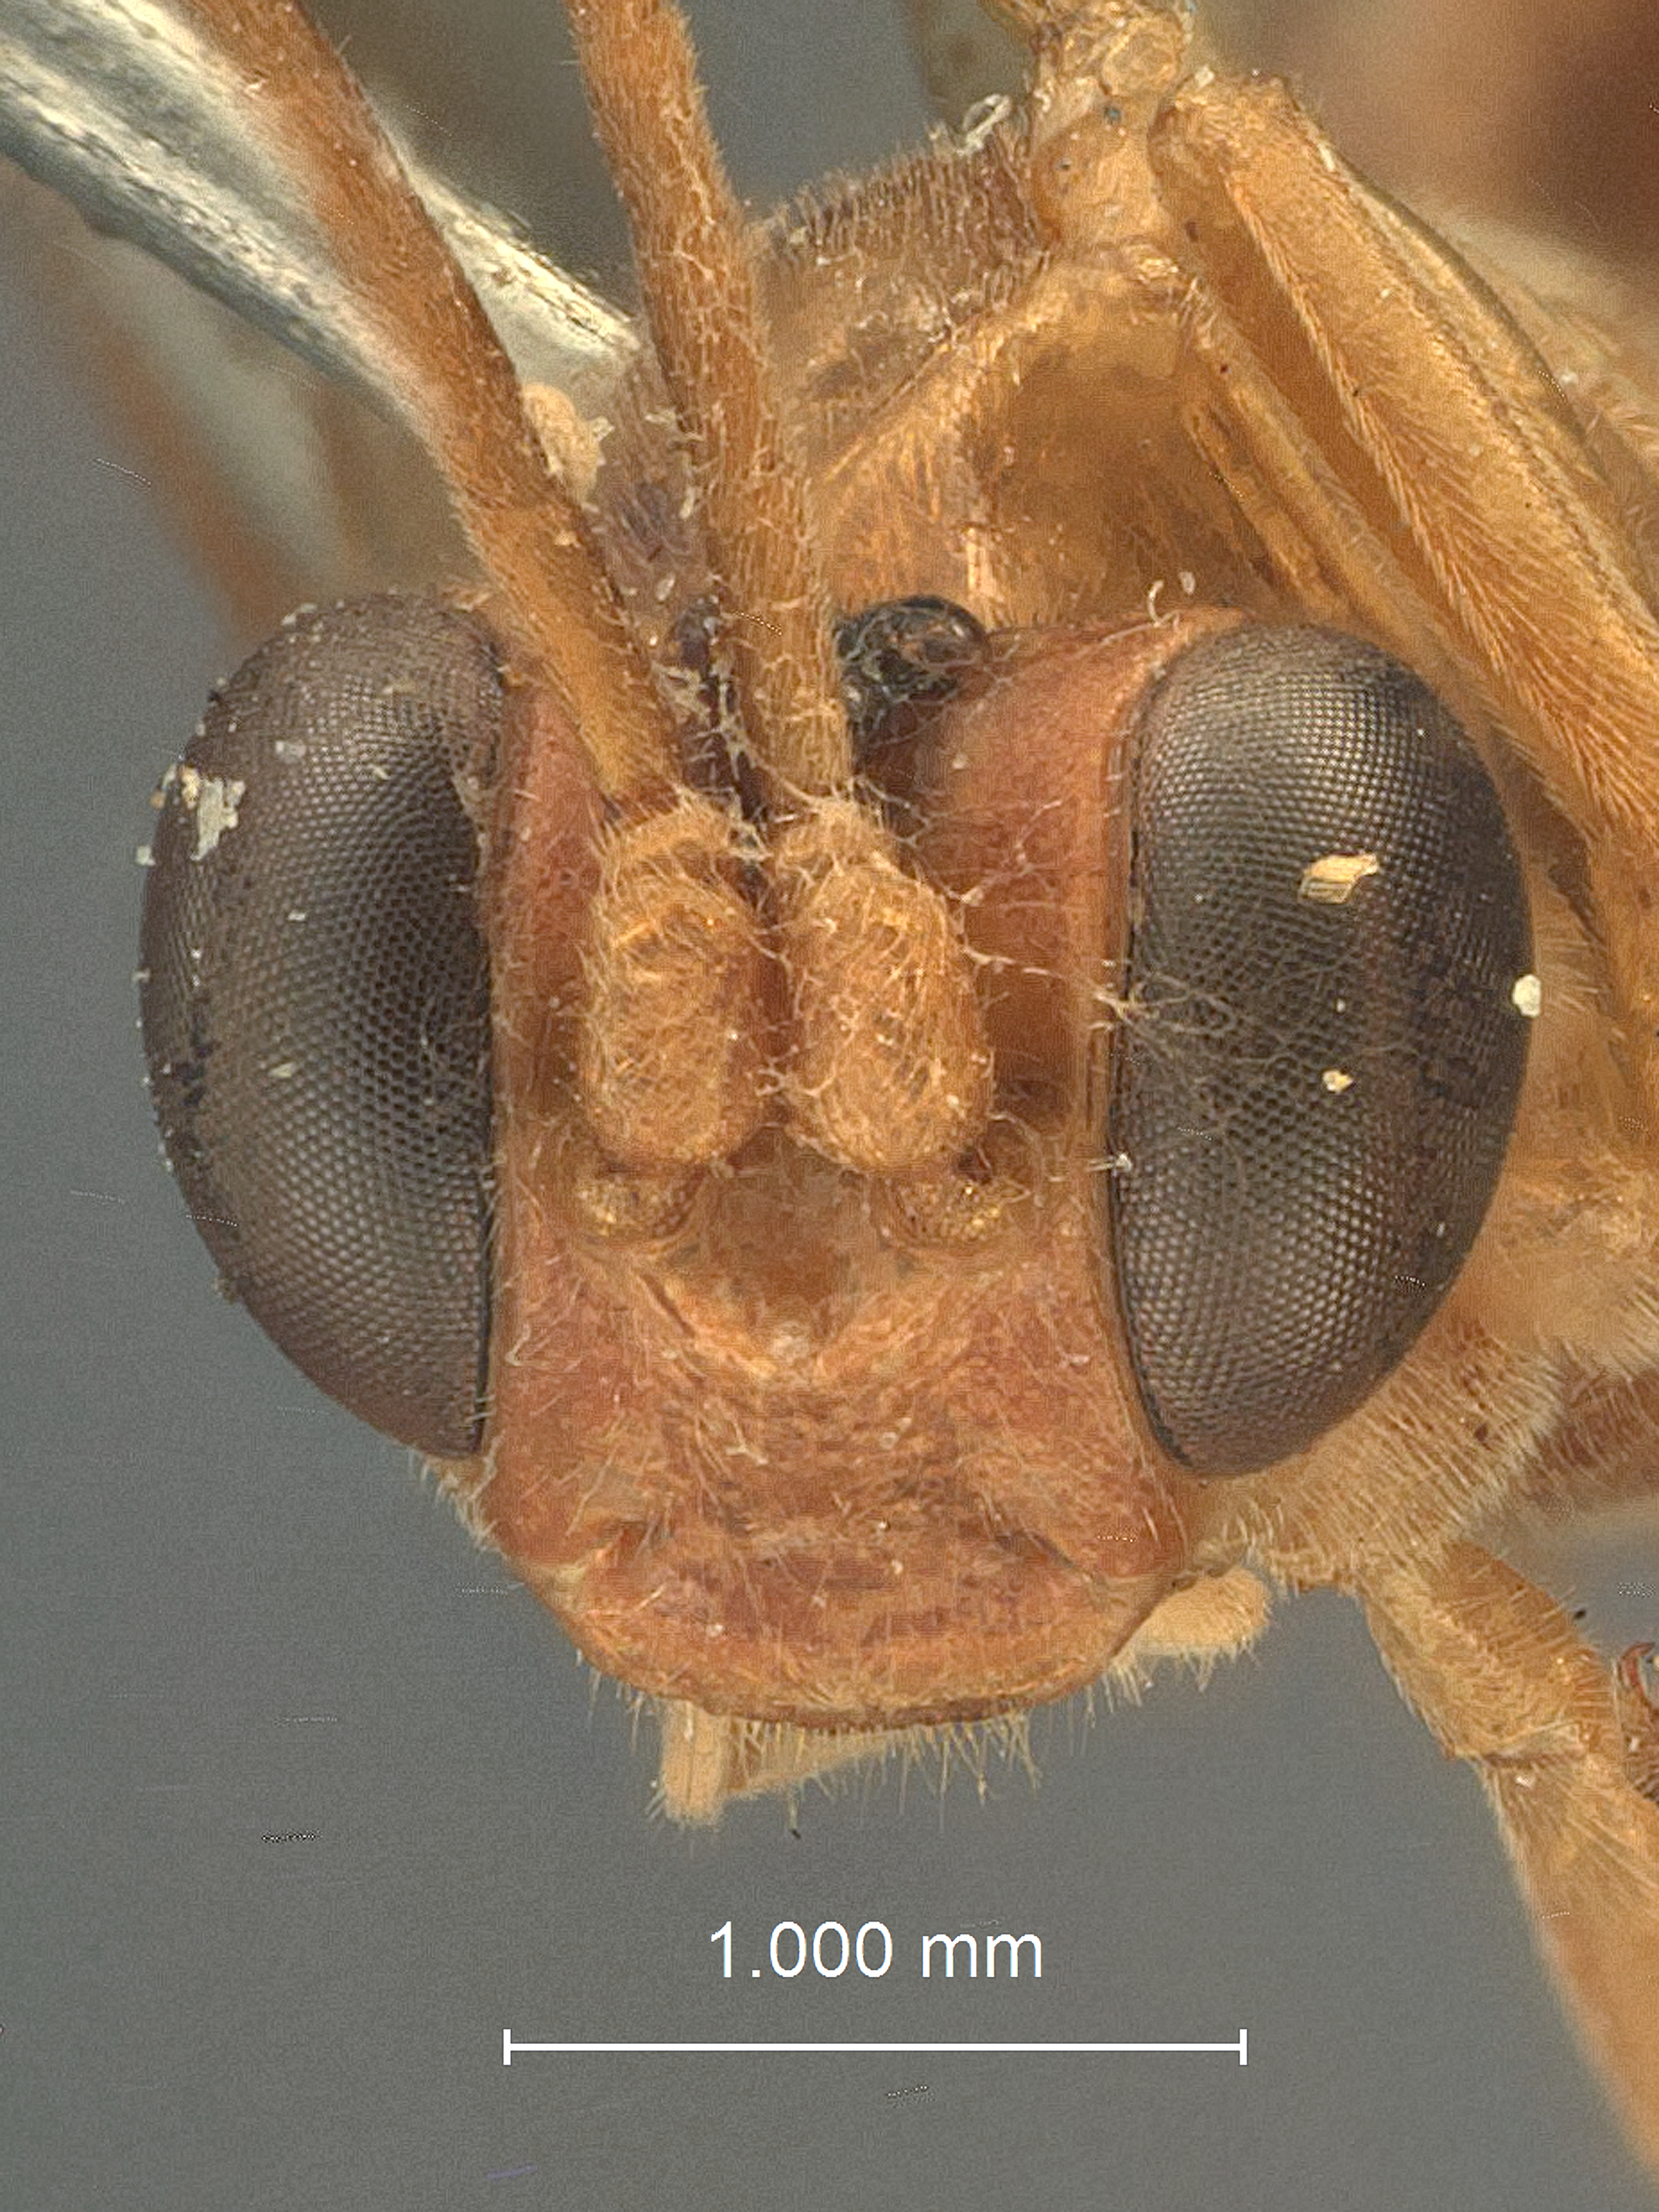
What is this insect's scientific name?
Acanthojoppa mutica
